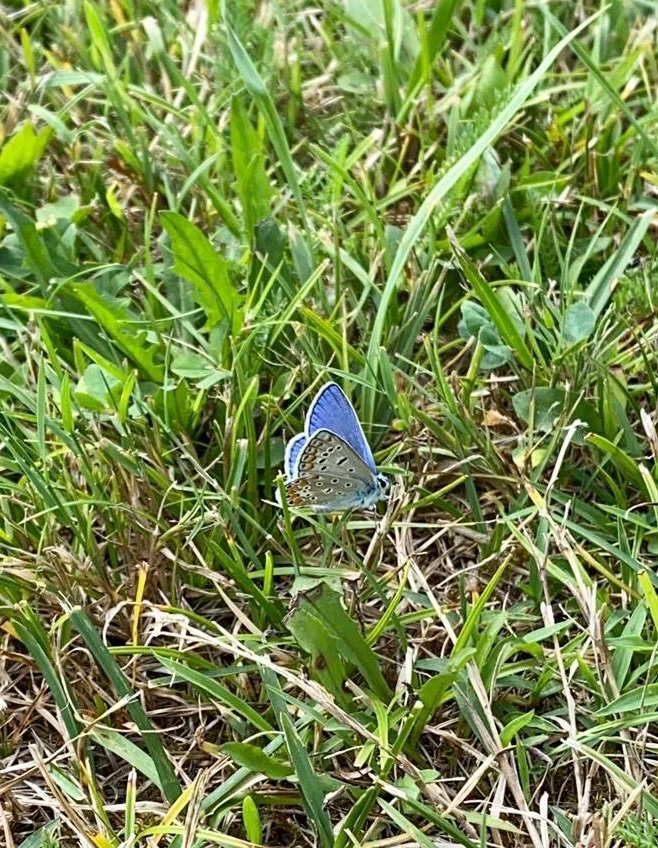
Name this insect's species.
Polyommatus icarus
